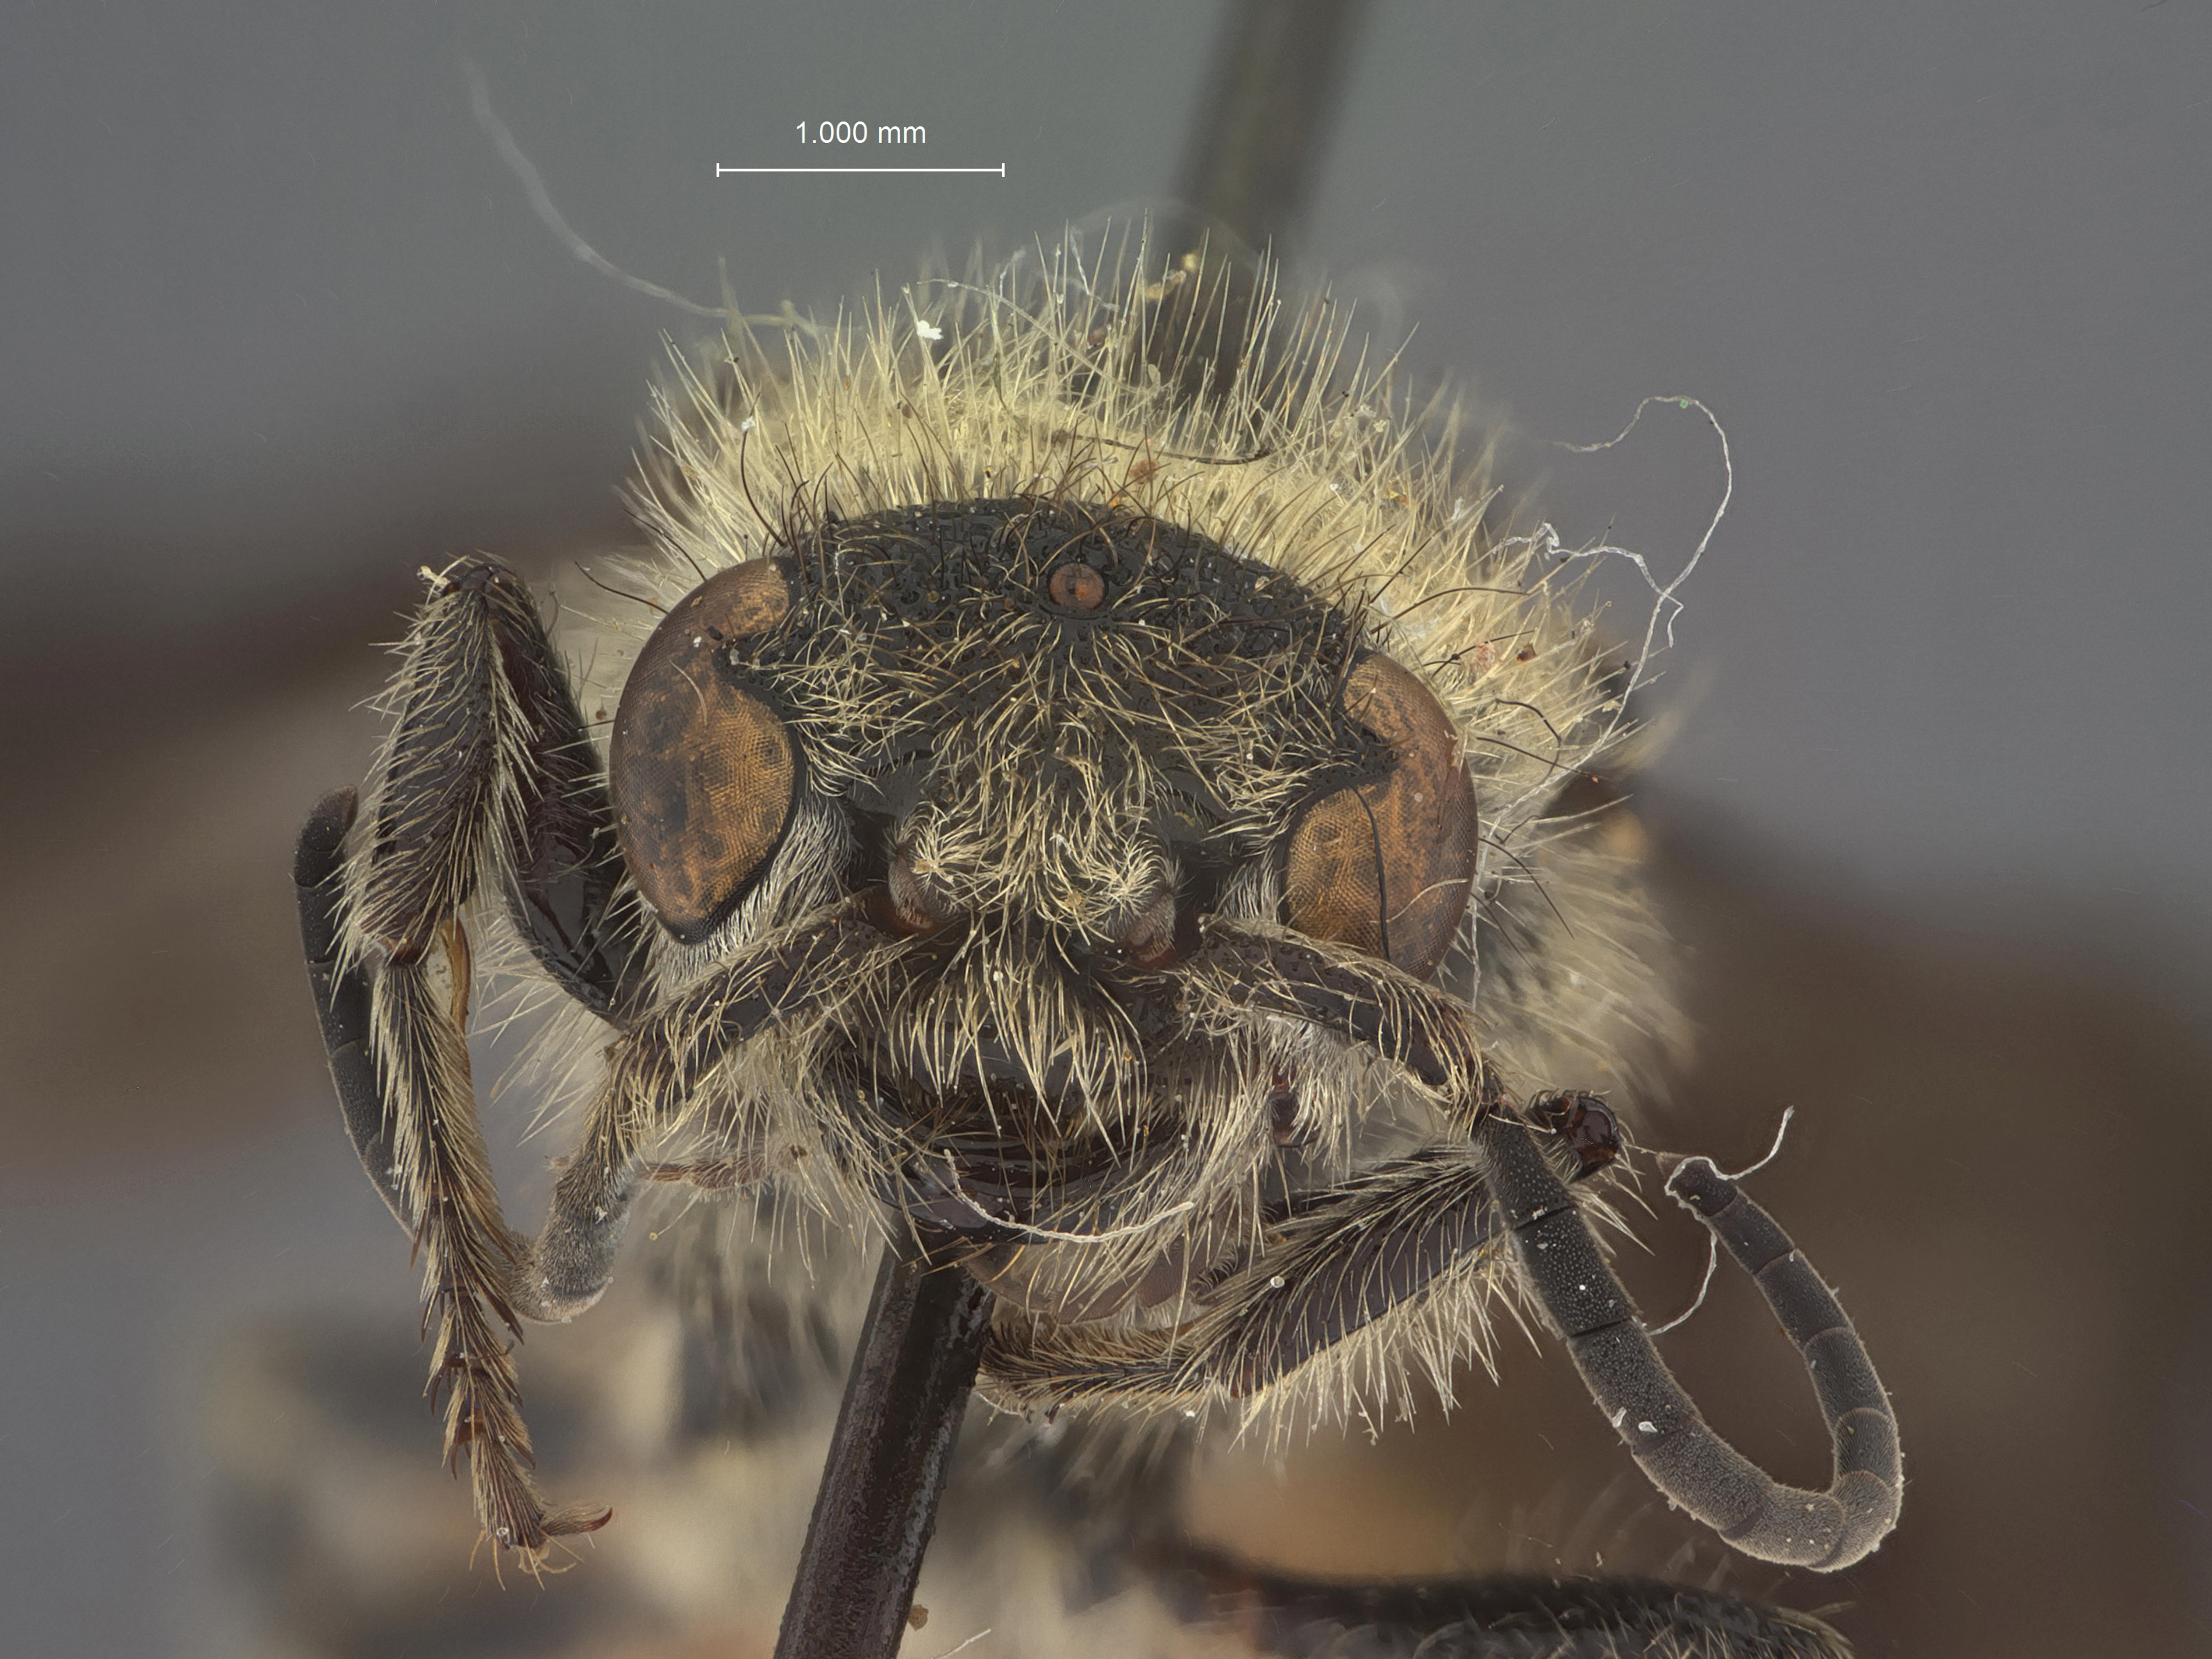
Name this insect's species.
Timulla antiqua
